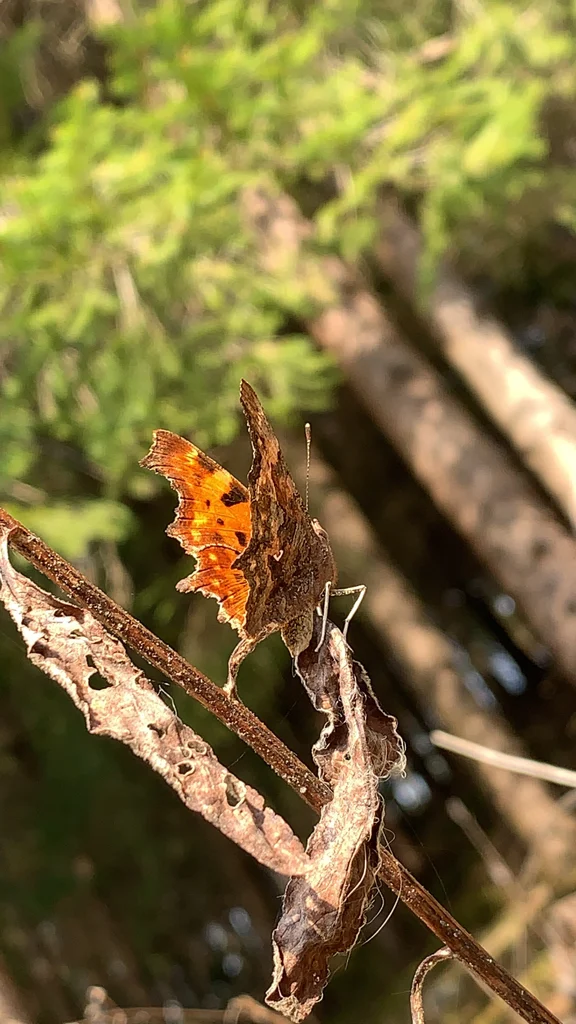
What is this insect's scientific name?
Polygonia c-album
